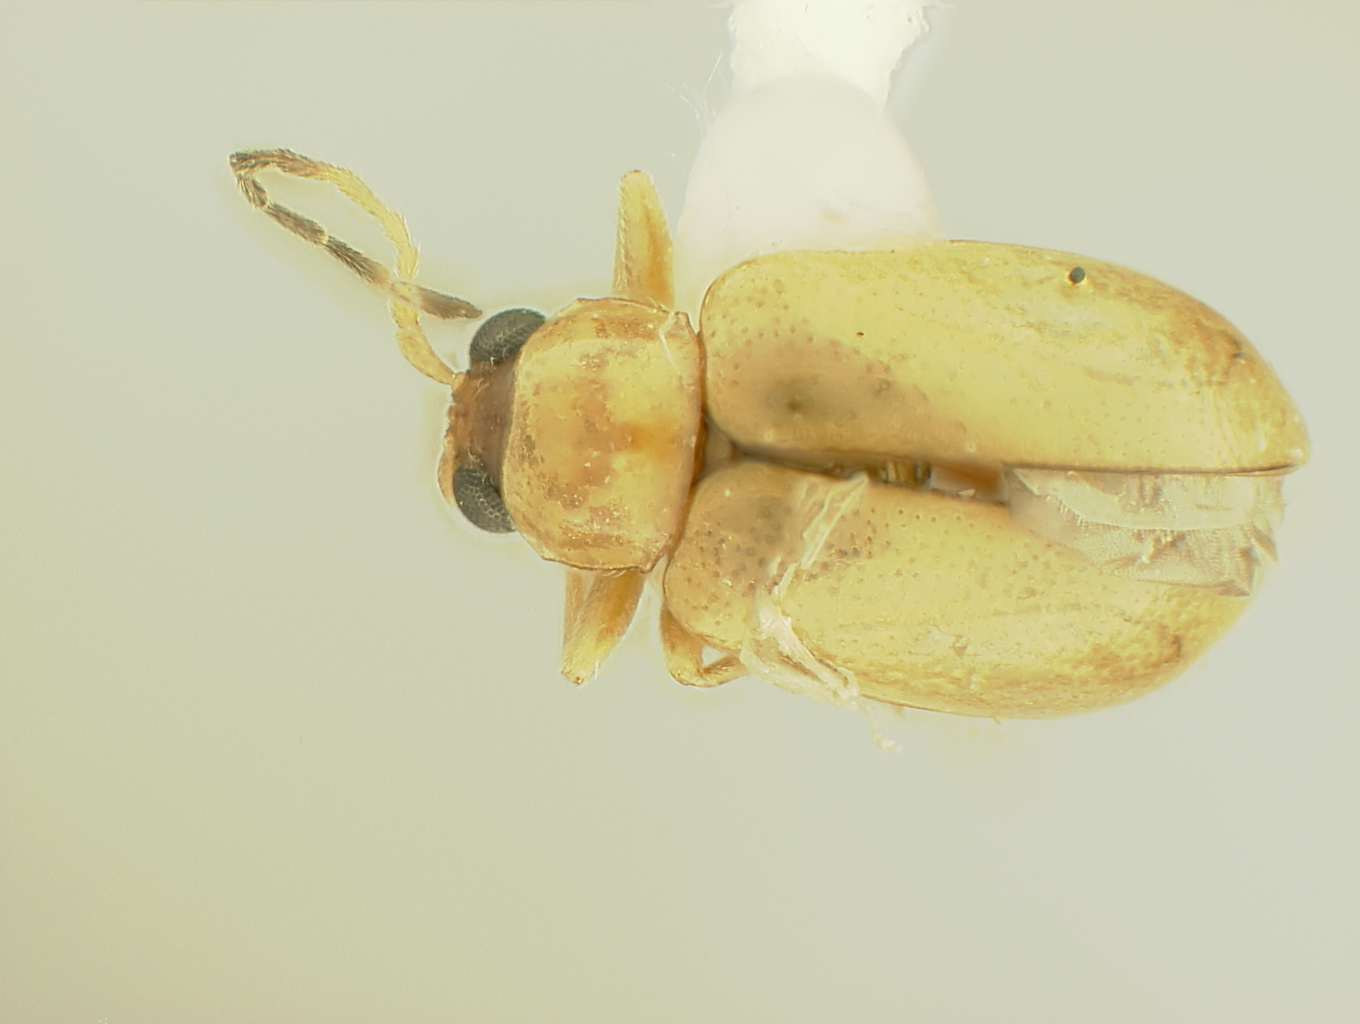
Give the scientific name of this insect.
Aphthona macarangae
